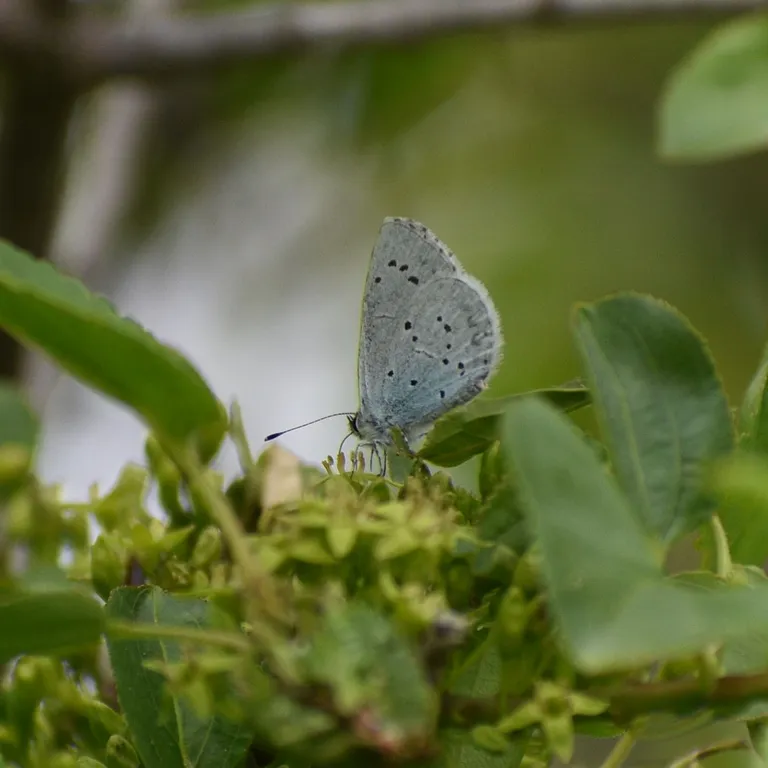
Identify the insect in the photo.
Celastrina argiolus
